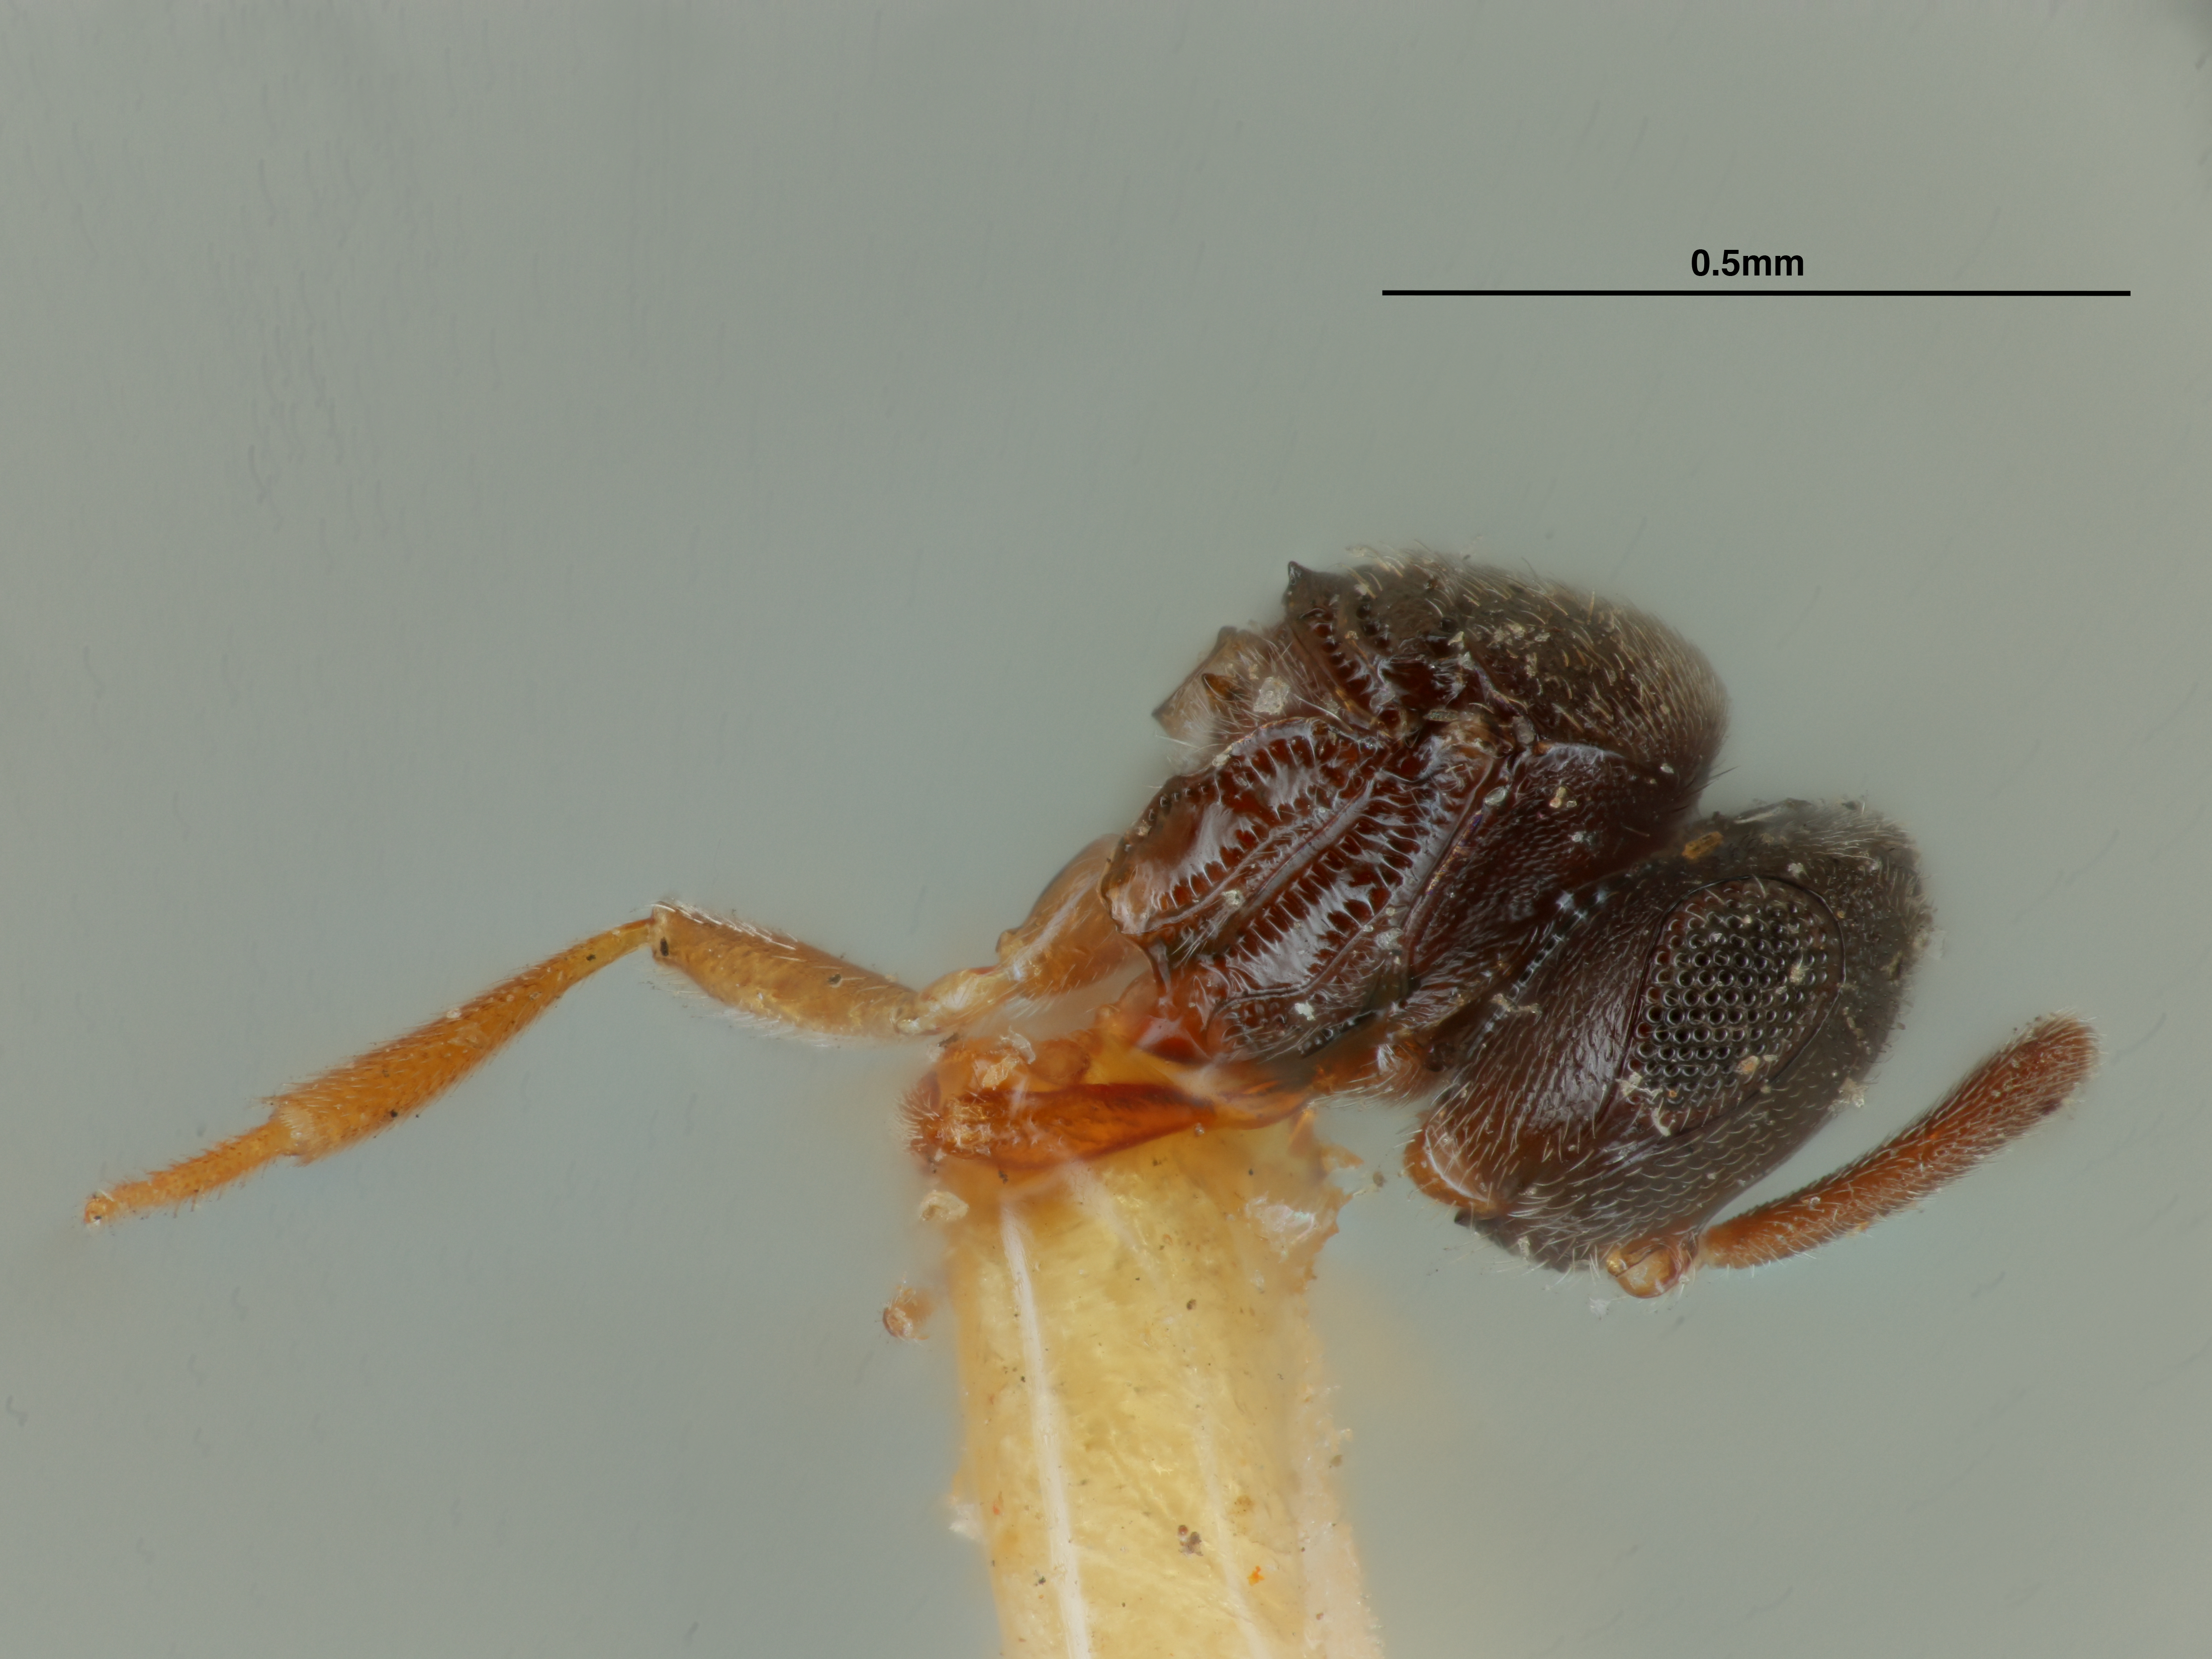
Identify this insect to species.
Hoplogryon rufipes
